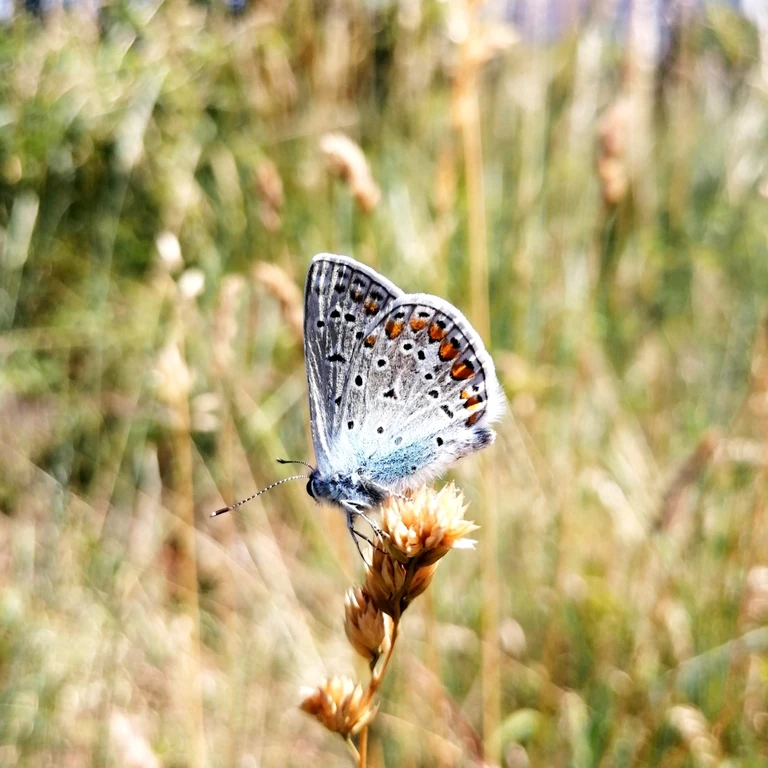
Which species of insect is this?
Polyommatus icarus
